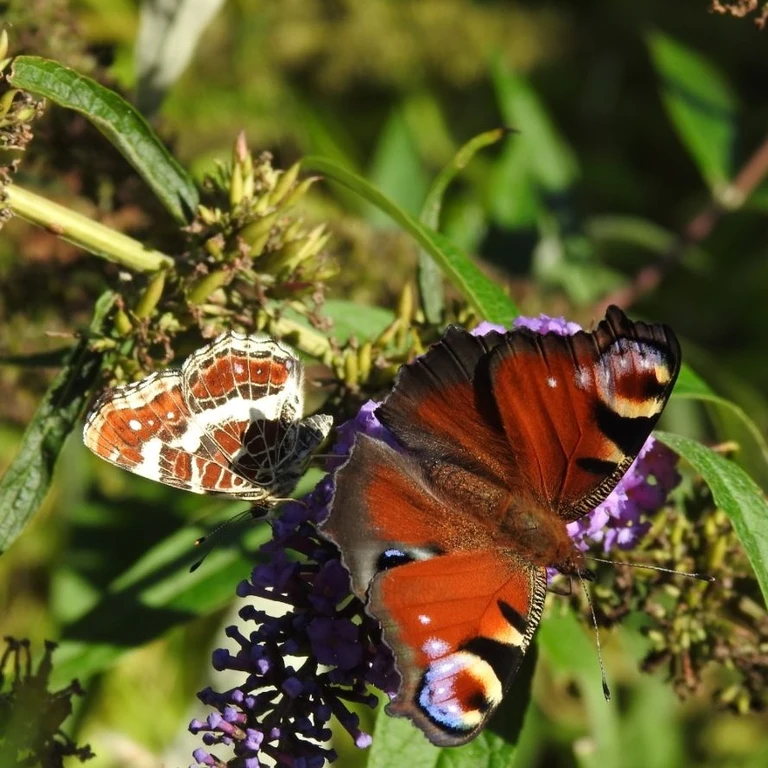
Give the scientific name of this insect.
Aglais io
